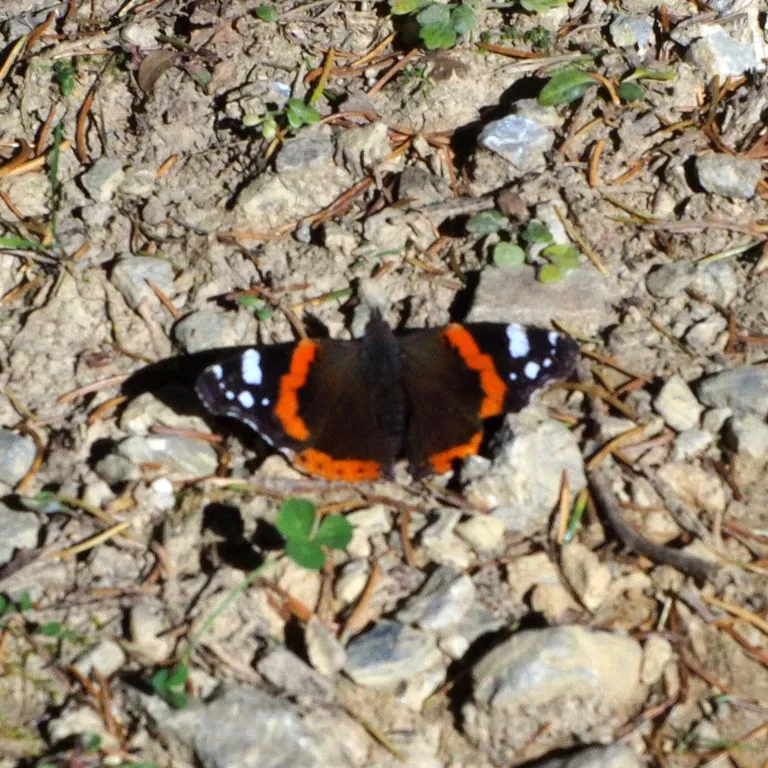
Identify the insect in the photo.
Vanessa atalanta
